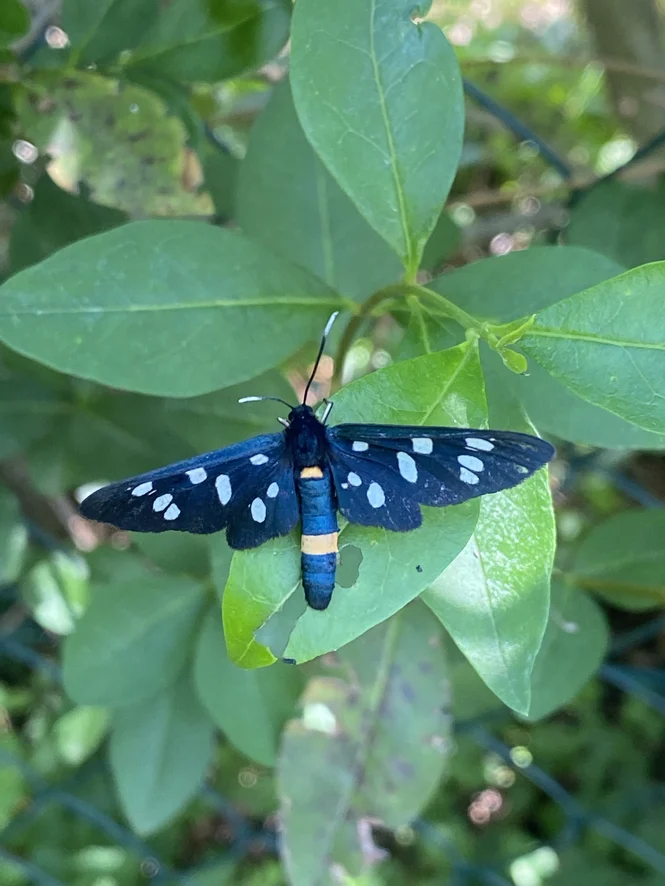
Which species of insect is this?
Amata phegea
